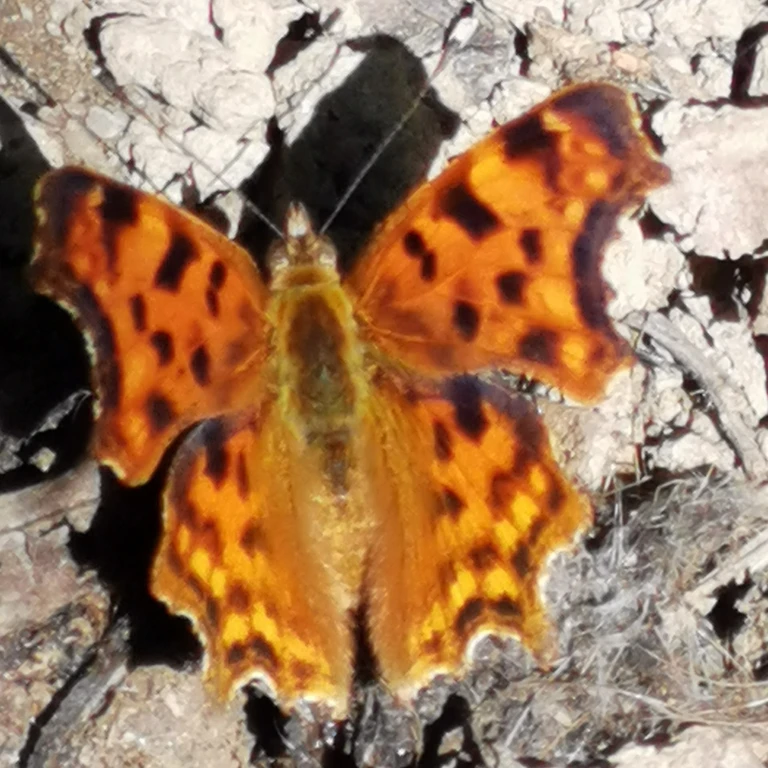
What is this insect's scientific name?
Polygonia c-album
